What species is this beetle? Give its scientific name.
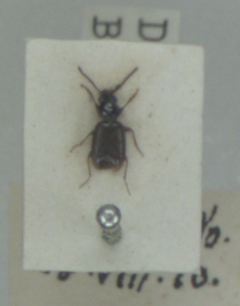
Bembidion normannum
